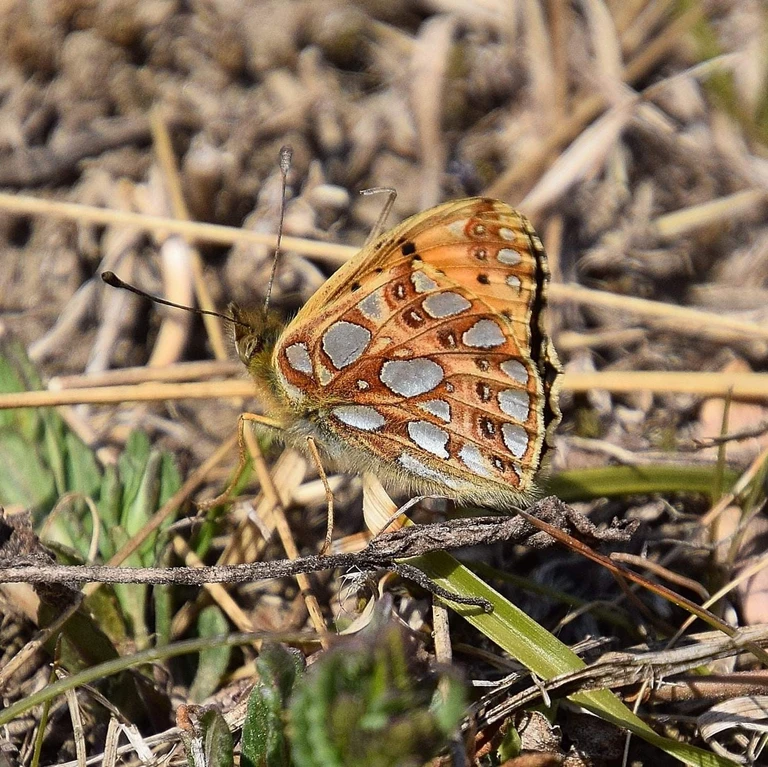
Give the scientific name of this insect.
Issoria lathonia
